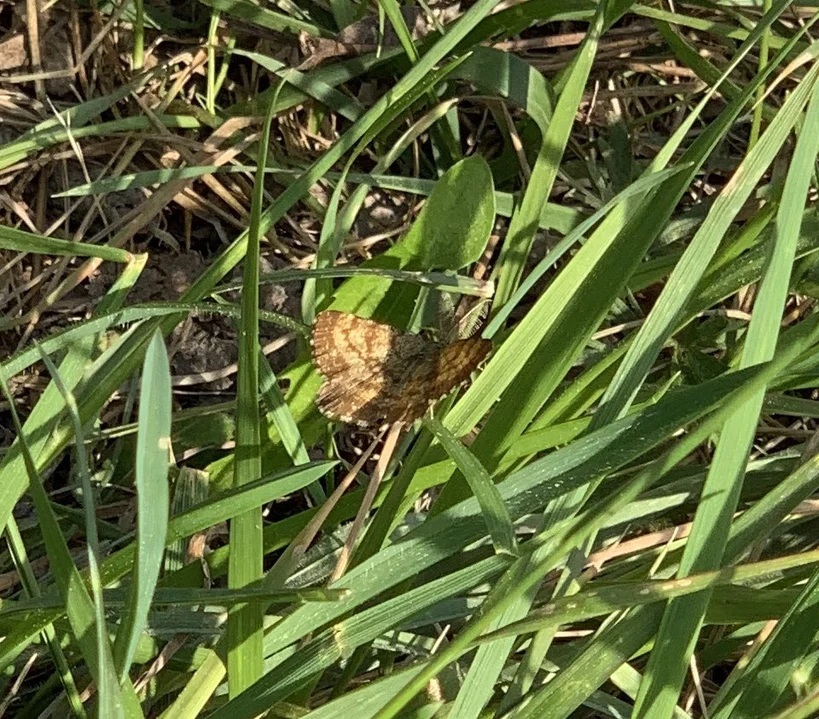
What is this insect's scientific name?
Ematurga atomaria
